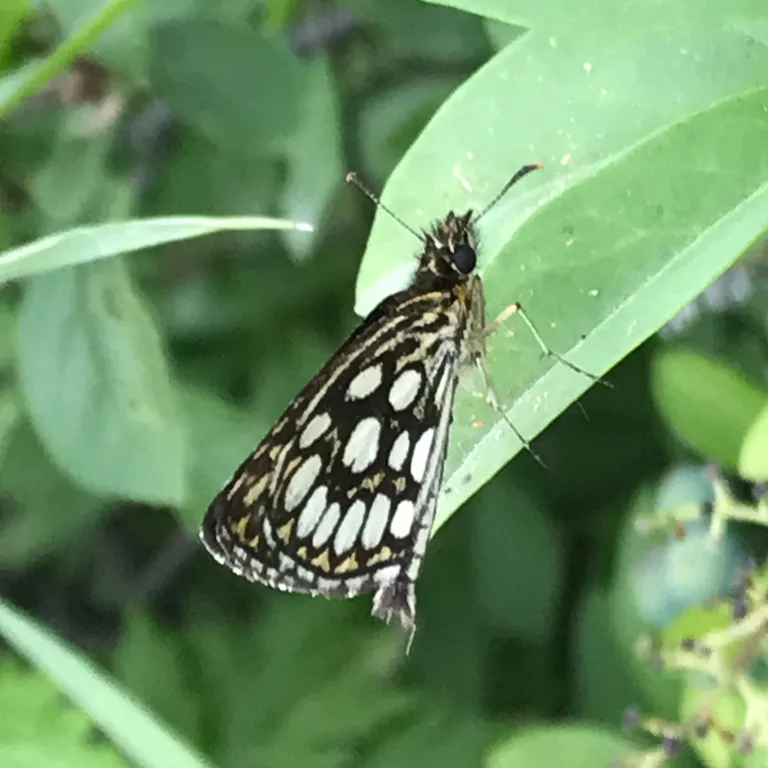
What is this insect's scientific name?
Heteropterus morpheus
